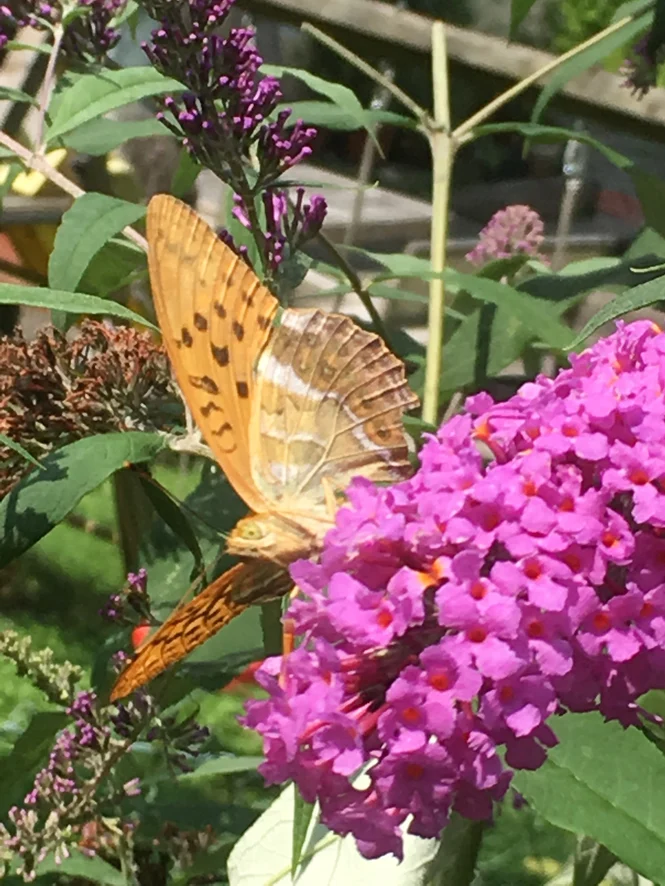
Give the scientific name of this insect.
Argynnis paphia
